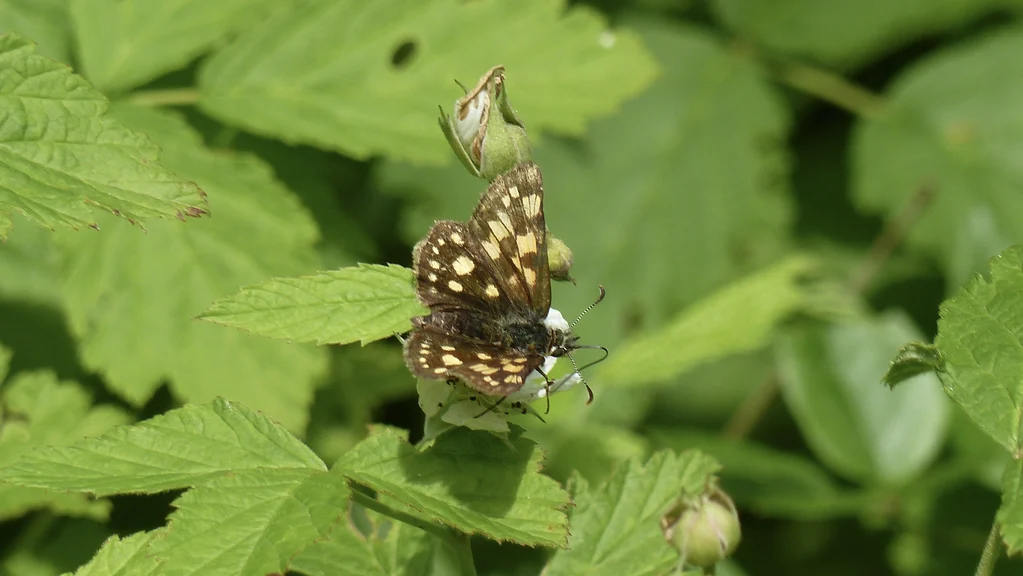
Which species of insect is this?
Carterocephalus palaemon
